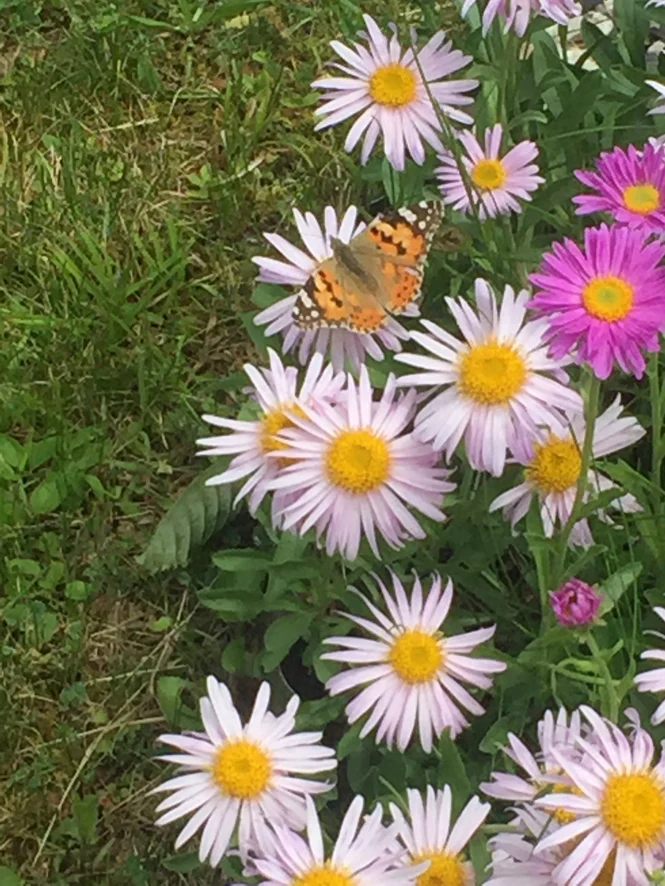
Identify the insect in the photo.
Vanessa cardui
